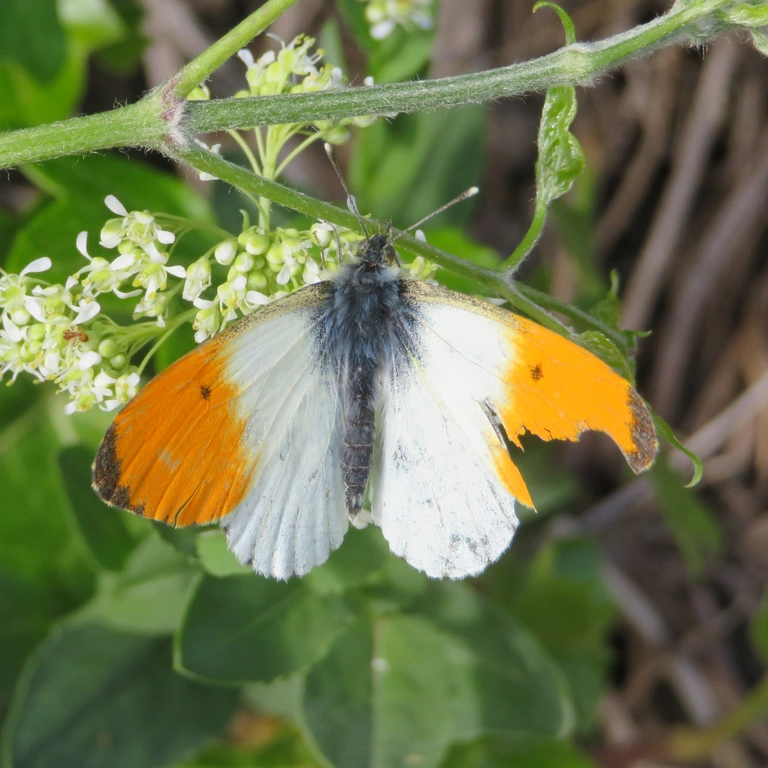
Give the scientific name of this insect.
Anthocharis cardamines
